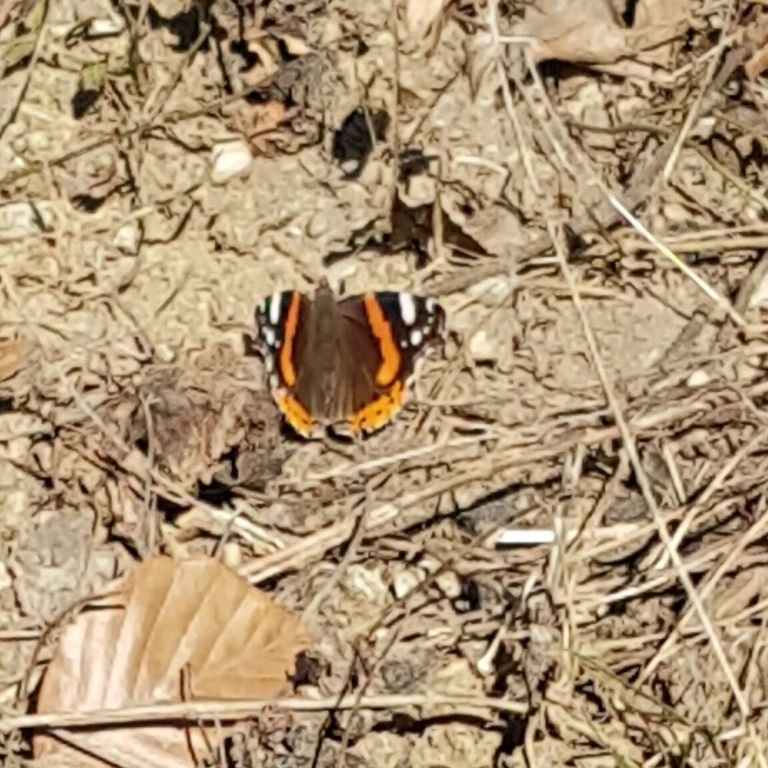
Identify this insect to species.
Vanessa atalanta
